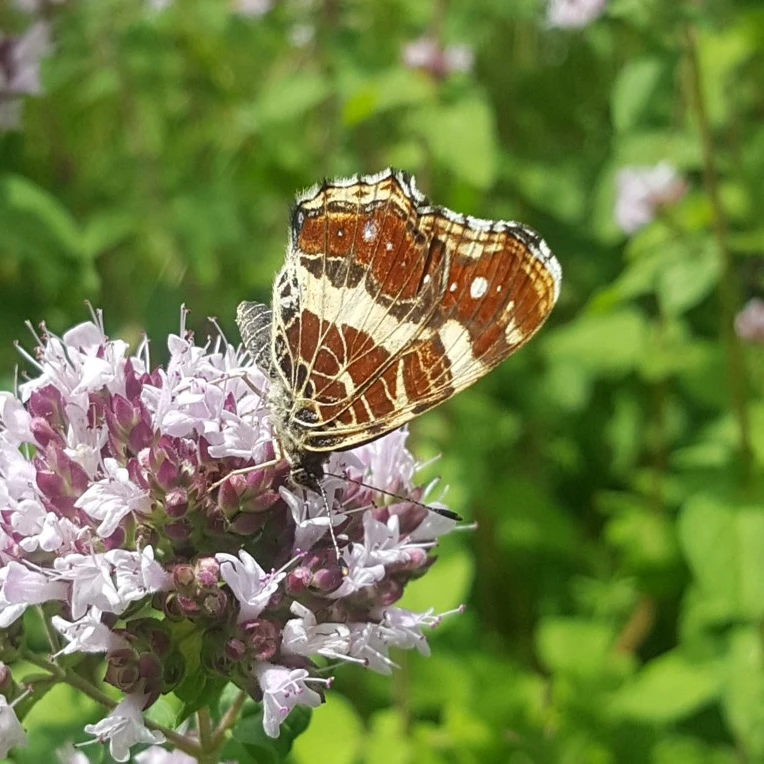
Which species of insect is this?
Araschnia levana
